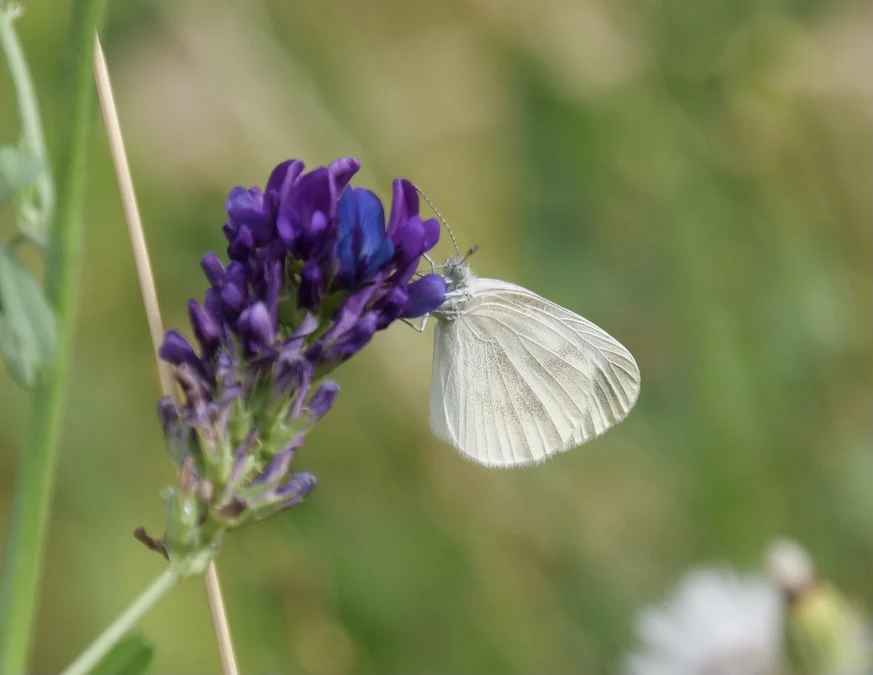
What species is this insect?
Leptidea sinapis/juvernica
